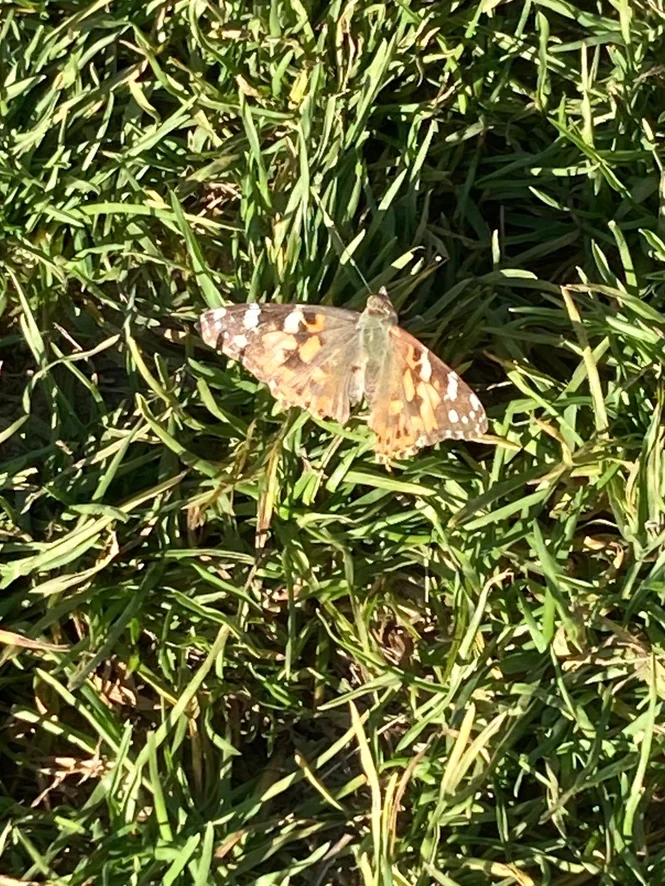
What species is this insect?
Vanessa cardui
